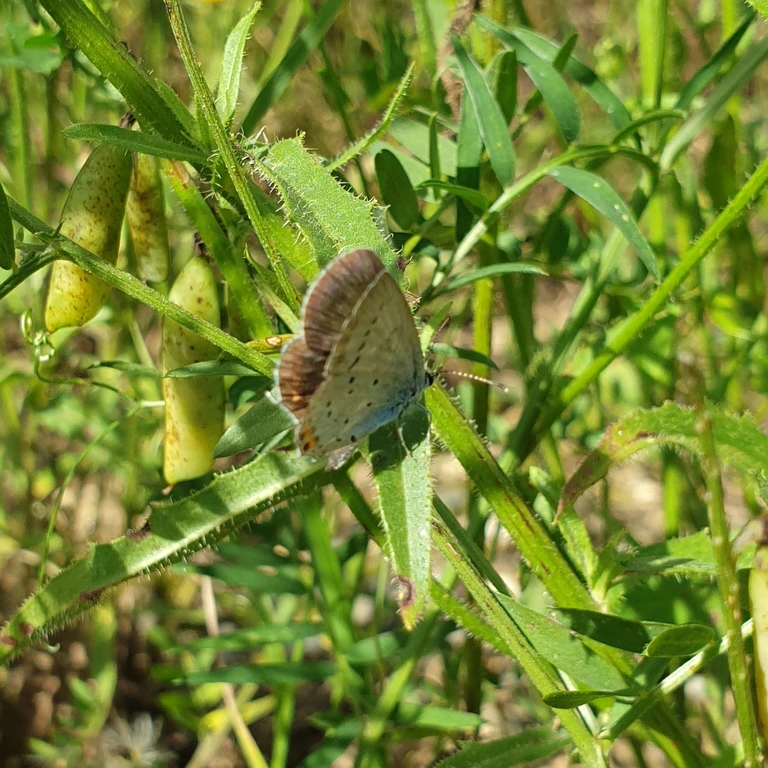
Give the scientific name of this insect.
Cupido argiades (also Elkalyce argiades)
